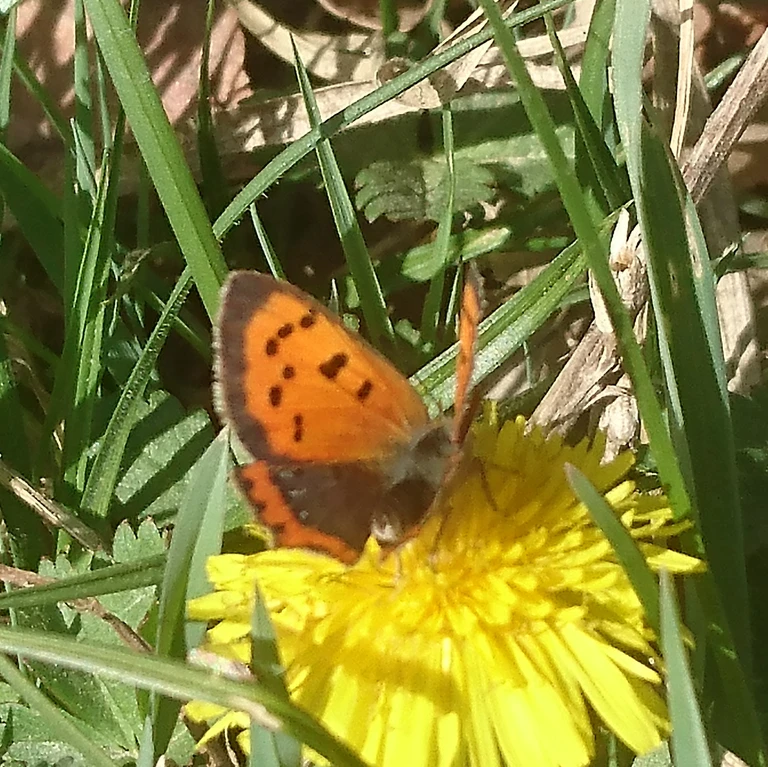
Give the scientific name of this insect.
Lycaena phlaeas
